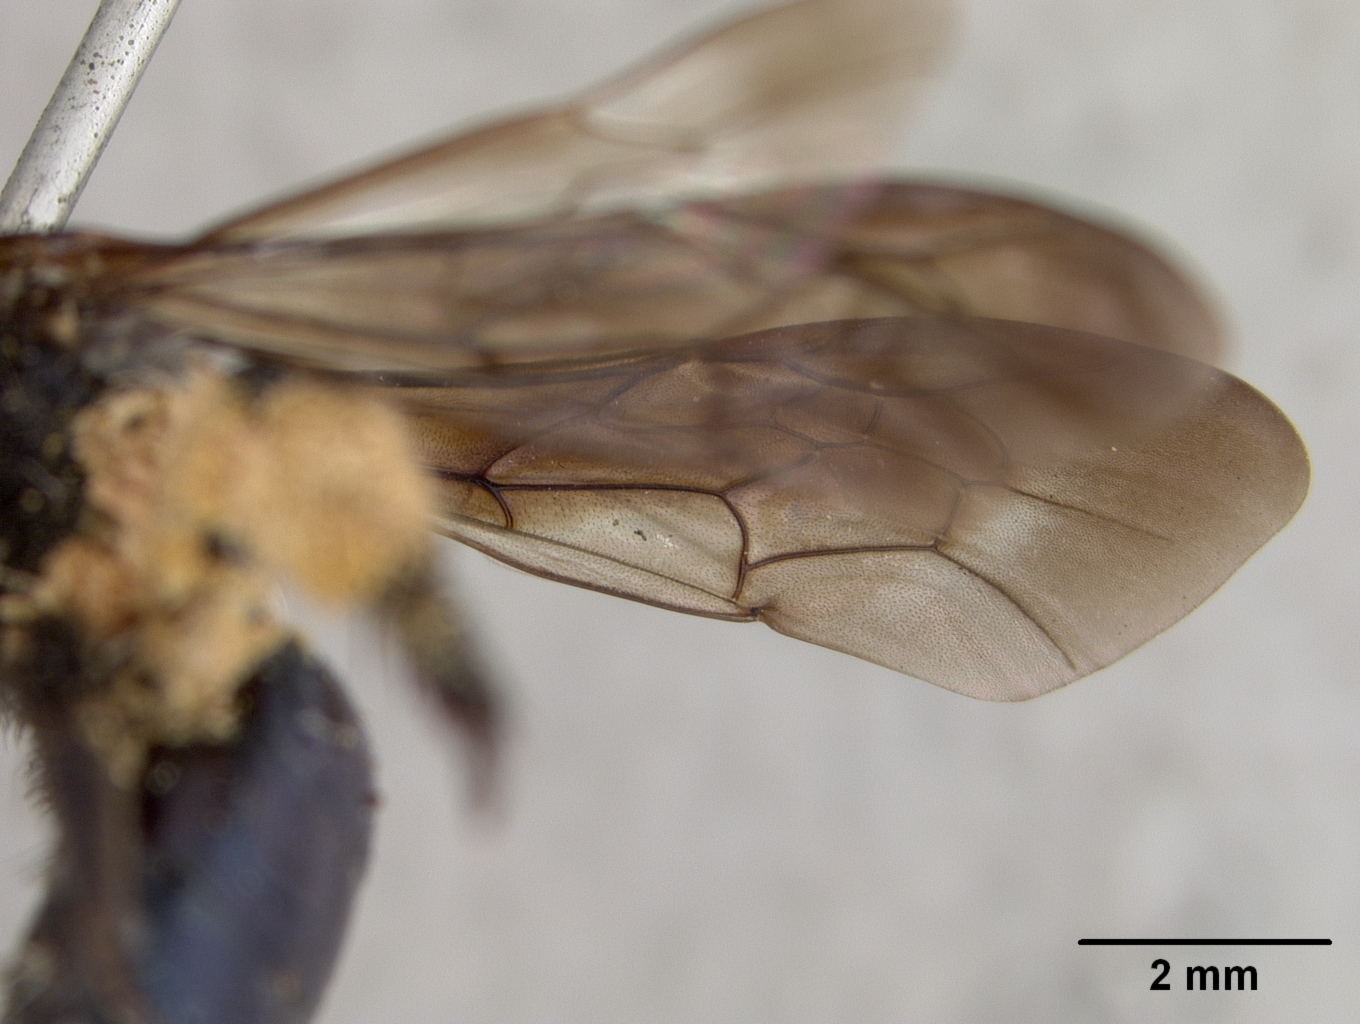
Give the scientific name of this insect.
Andrena hemicyanea
